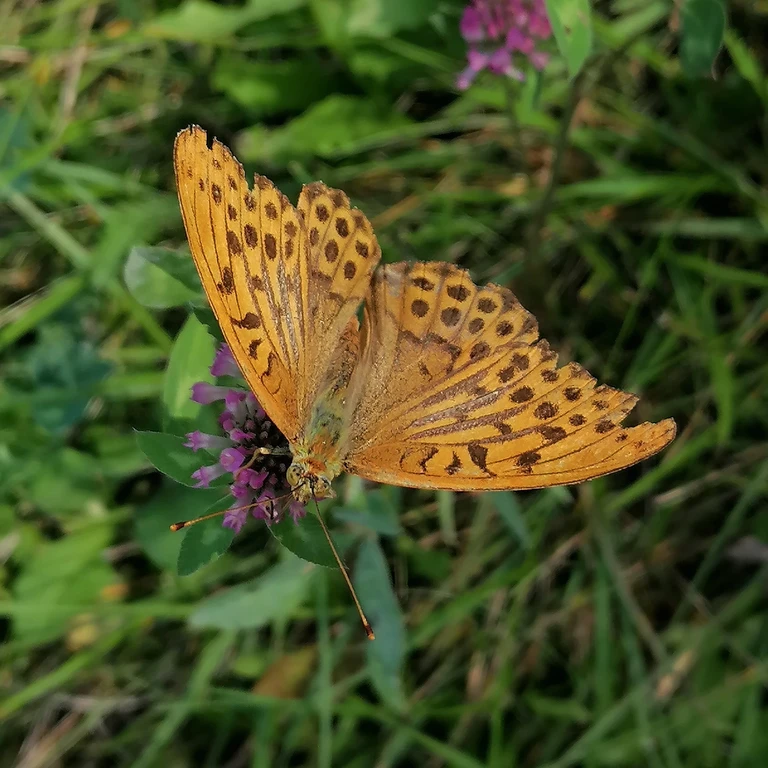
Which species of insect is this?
Argynnis paphia
